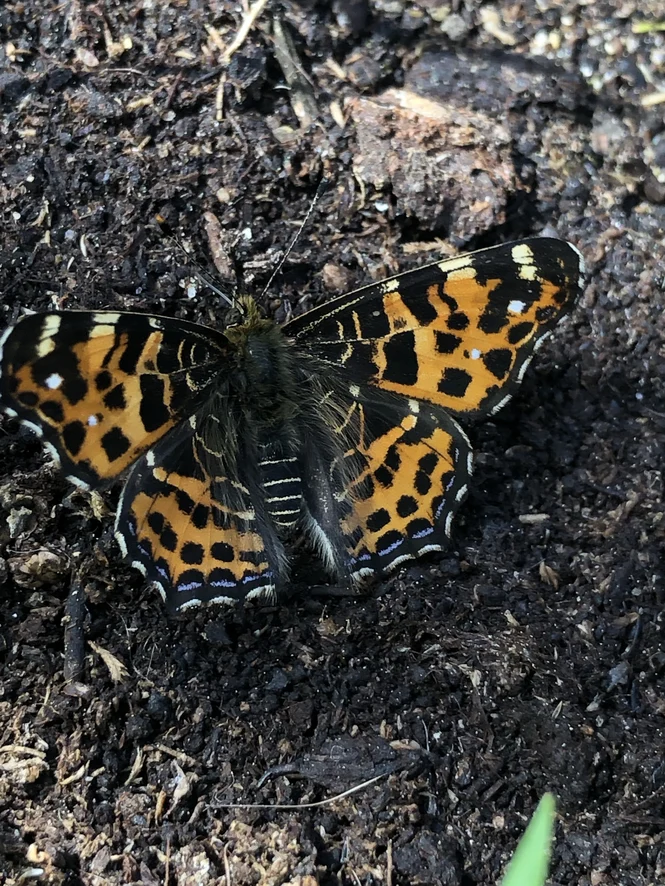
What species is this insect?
Araschnia levana
